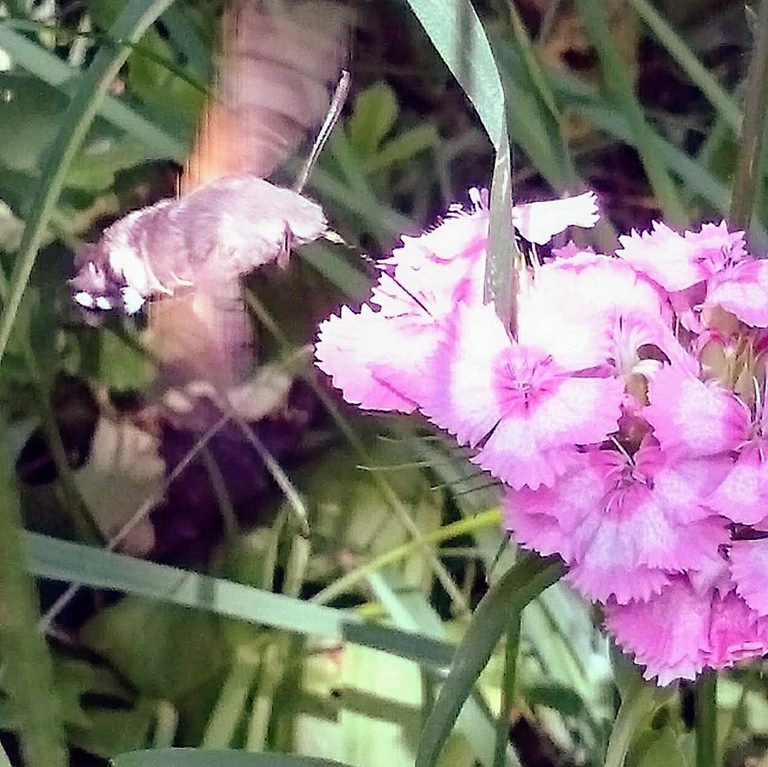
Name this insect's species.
Macroglossum stellatarum
